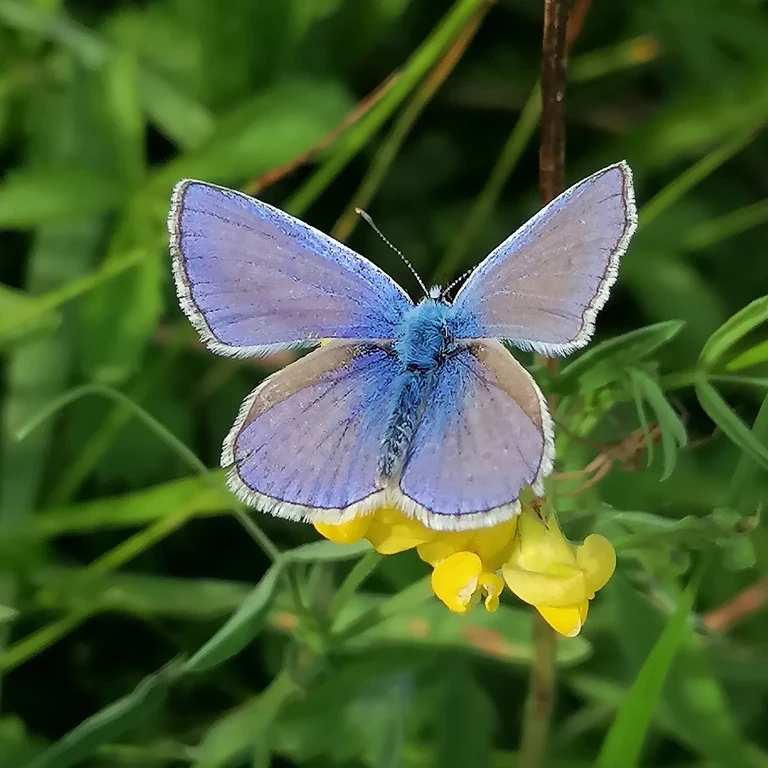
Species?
Polyommatus icarus
